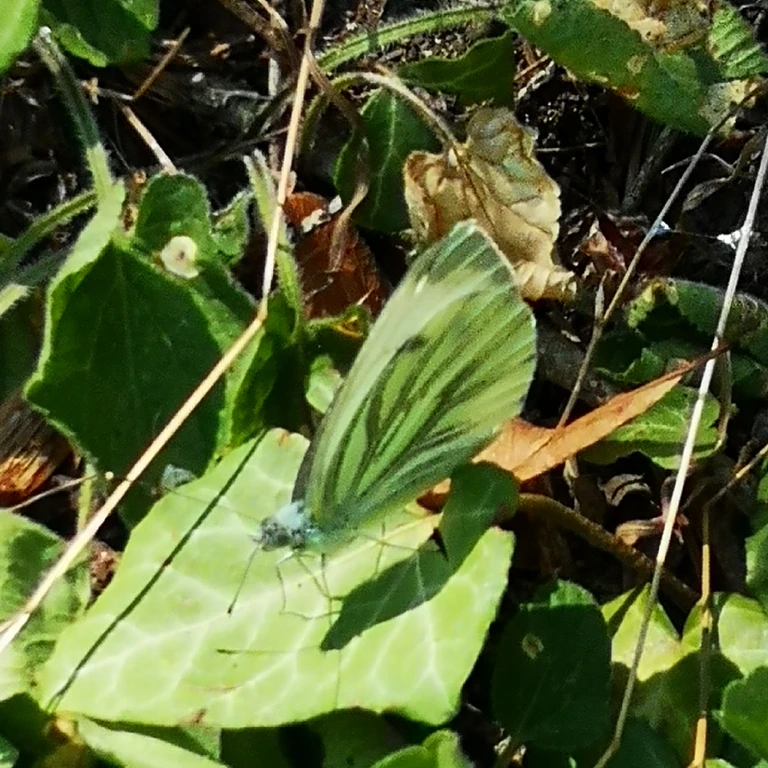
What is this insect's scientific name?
Pieris napi
